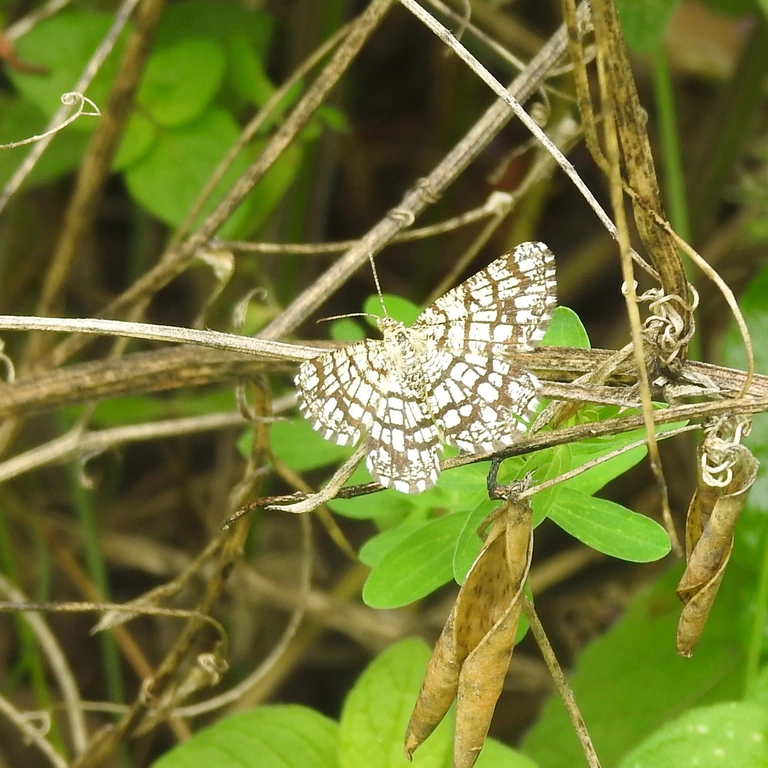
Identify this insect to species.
Chiasmia clathrata
